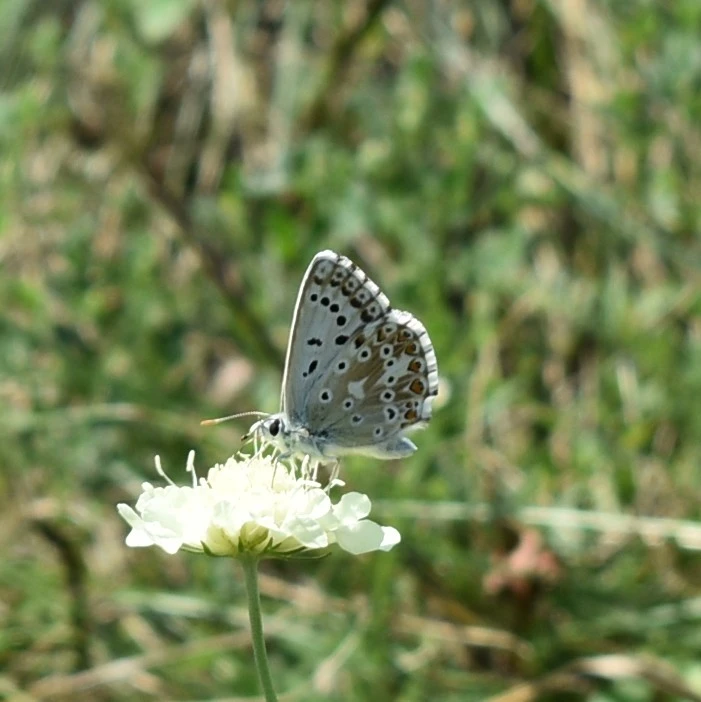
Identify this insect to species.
Lysandra coridon
